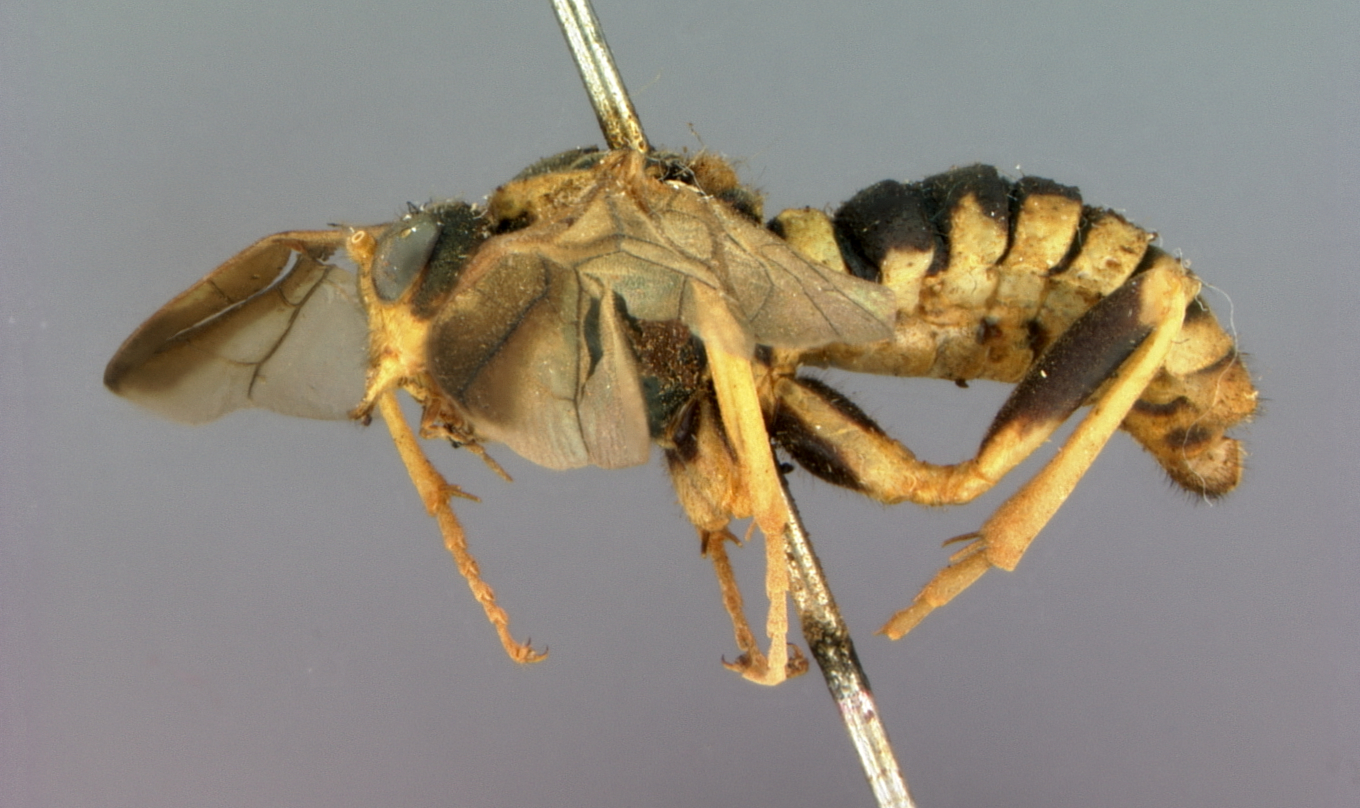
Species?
Cimbex yorofui
